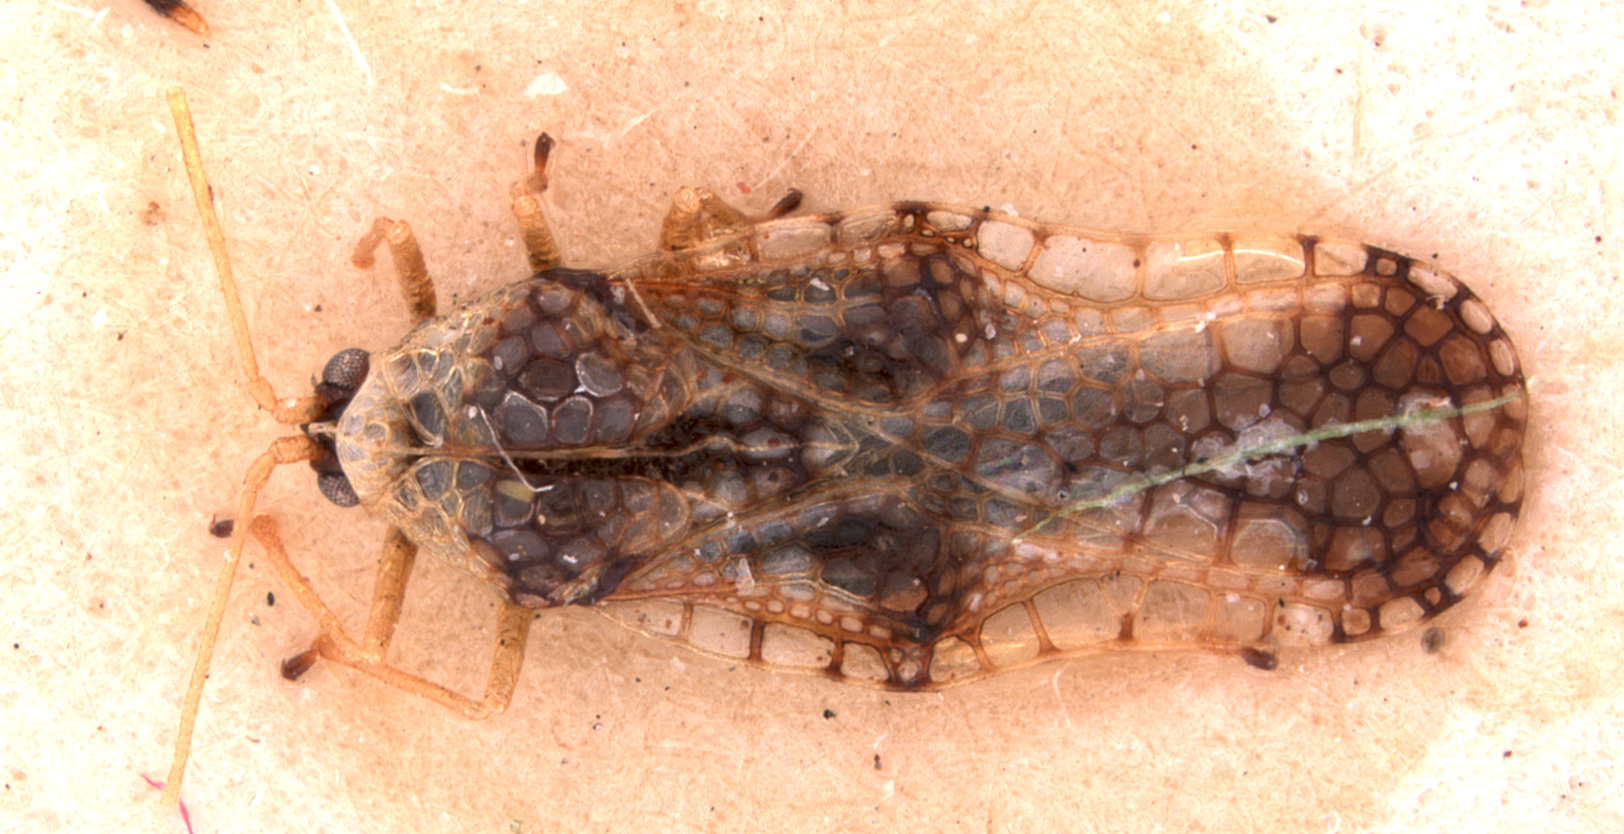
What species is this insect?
Cochlochila bukobana
